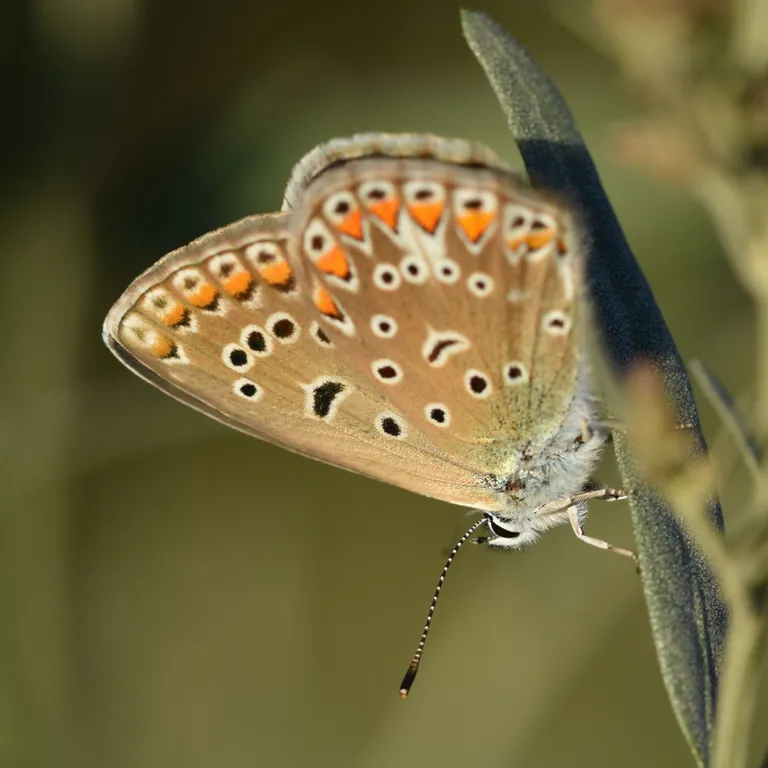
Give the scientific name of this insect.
Polyommatus icarus
